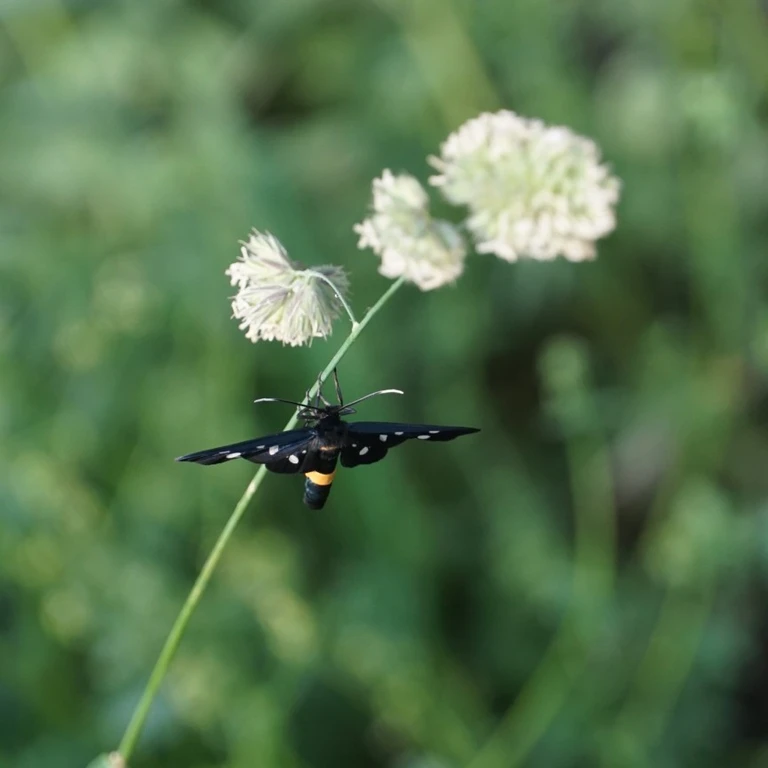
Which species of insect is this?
Amata phegea
